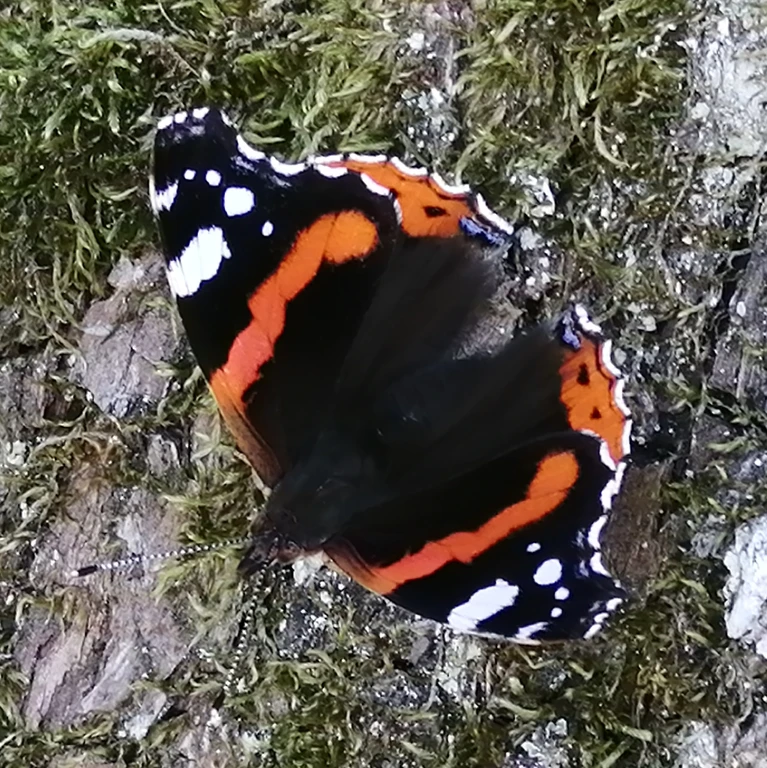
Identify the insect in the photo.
Vanessa atalanta
